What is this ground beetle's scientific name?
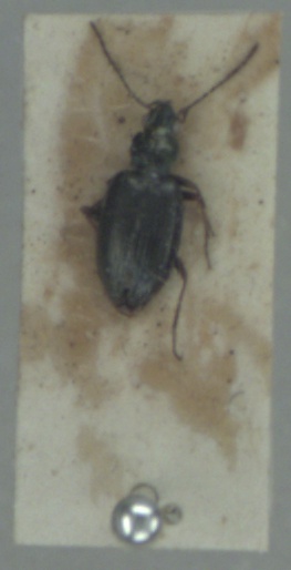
Bembidion atrocaeruleum
